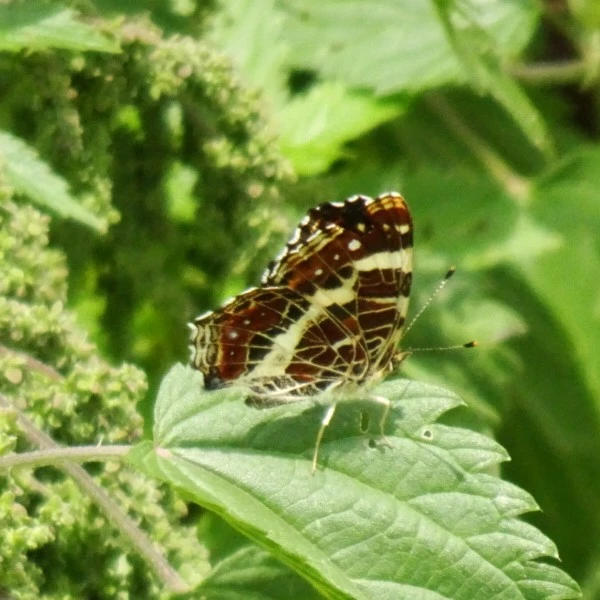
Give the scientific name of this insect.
Araschnia levana
